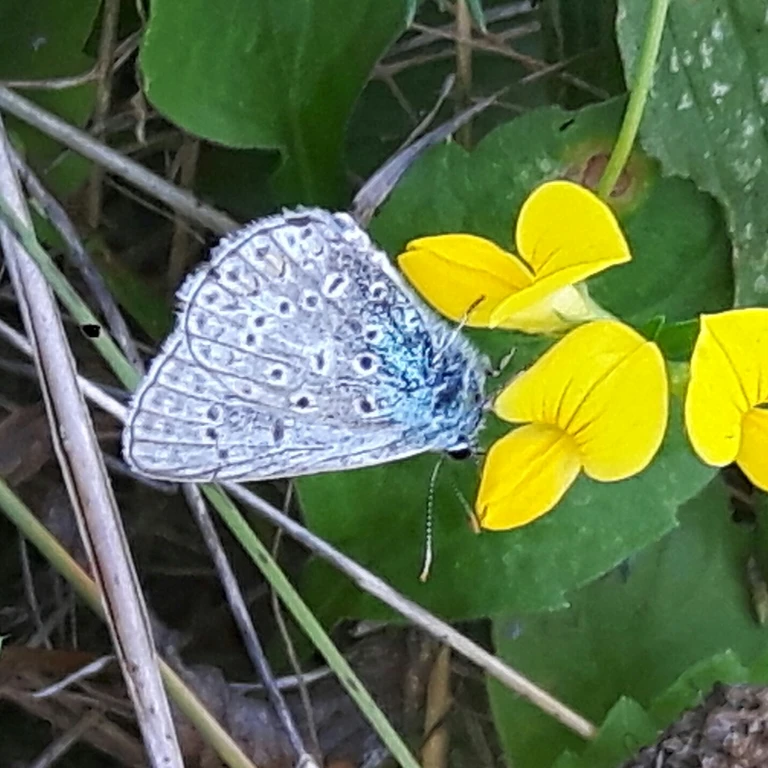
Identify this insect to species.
Polyommatus icarus
